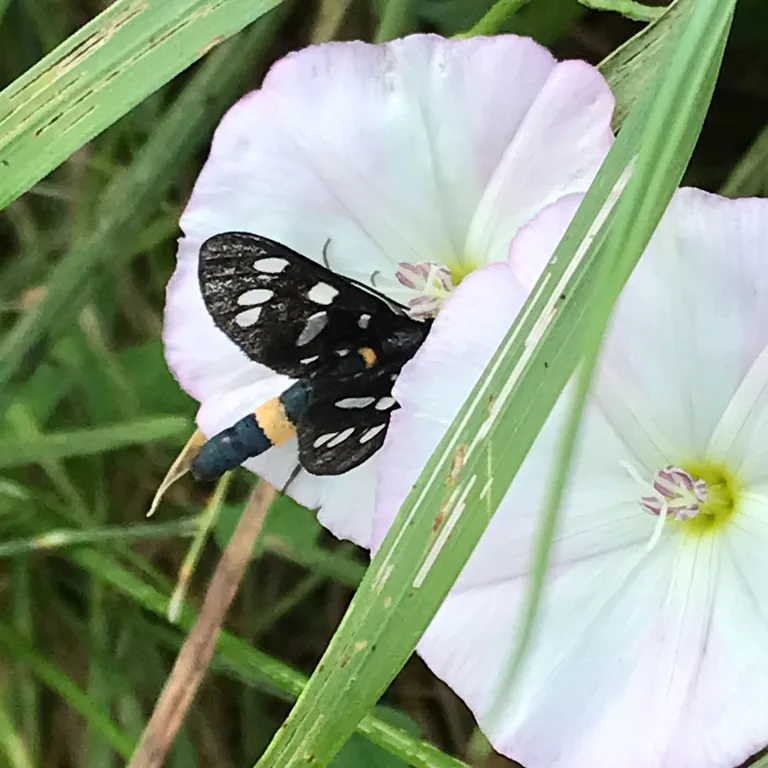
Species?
Amata phegea
